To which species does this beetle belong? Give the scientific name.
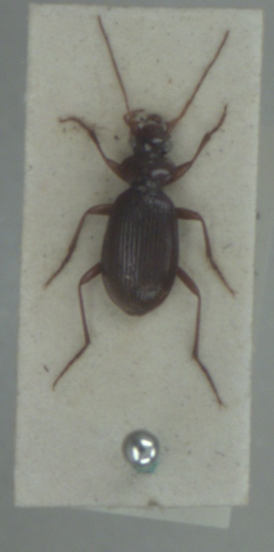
Leistus ferrugineus
